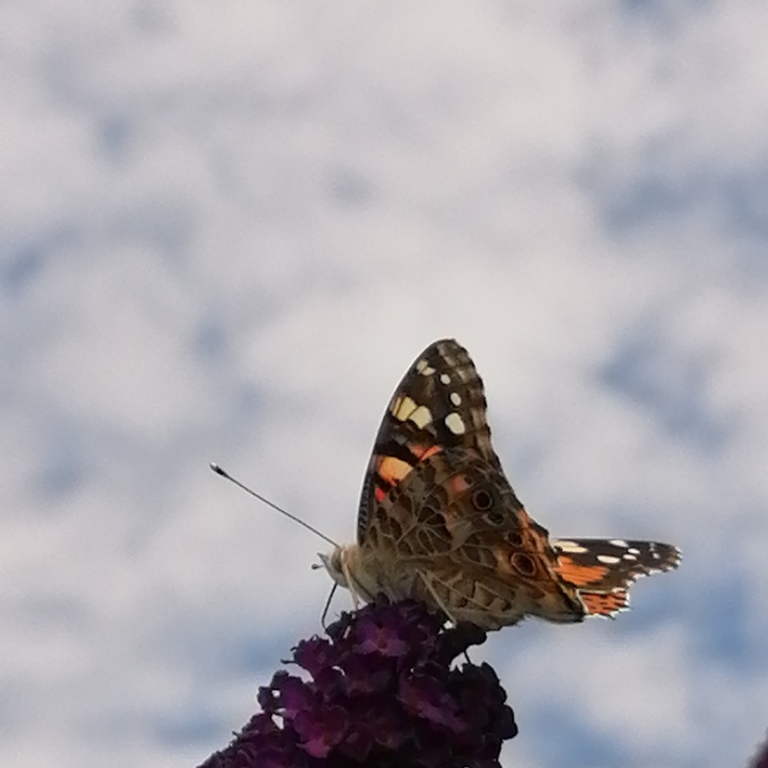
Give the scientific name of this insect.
Vanessa cardui
